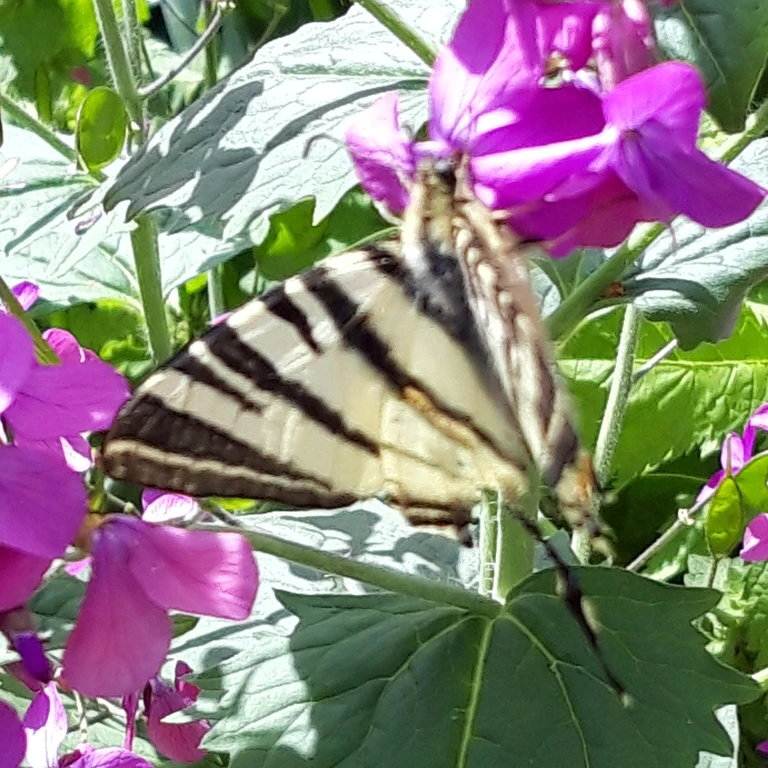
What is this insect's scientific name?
Iphiclides podalirius
